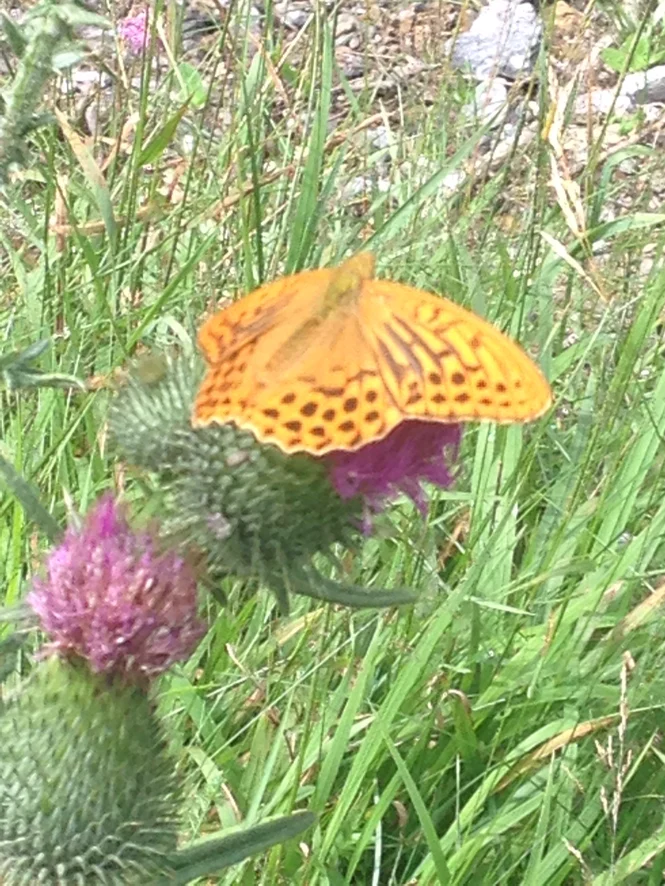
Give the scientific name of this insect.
Argynnis paphia
